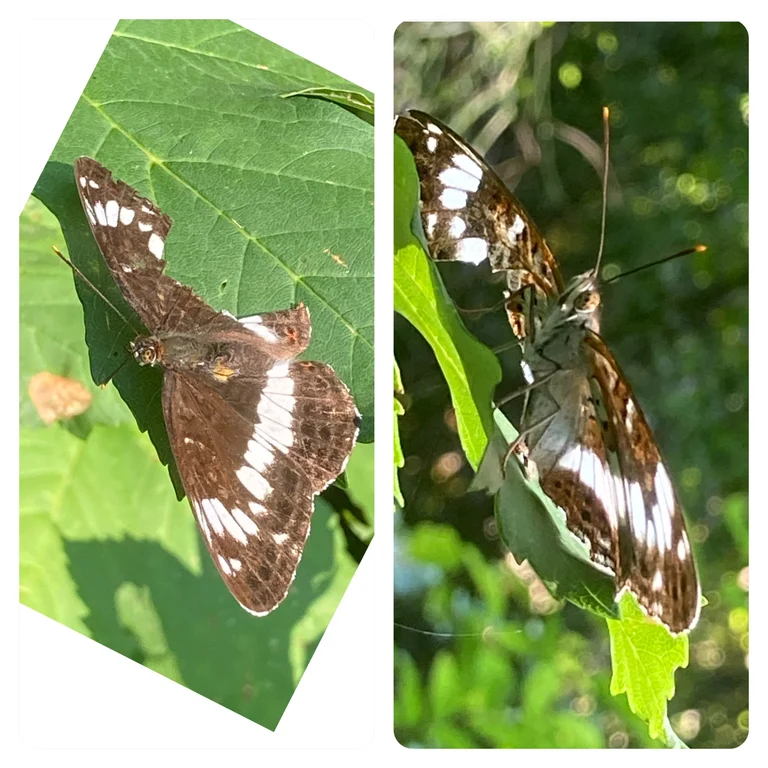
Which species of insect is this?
Limenitis camilla (also Ladoga camilla)
